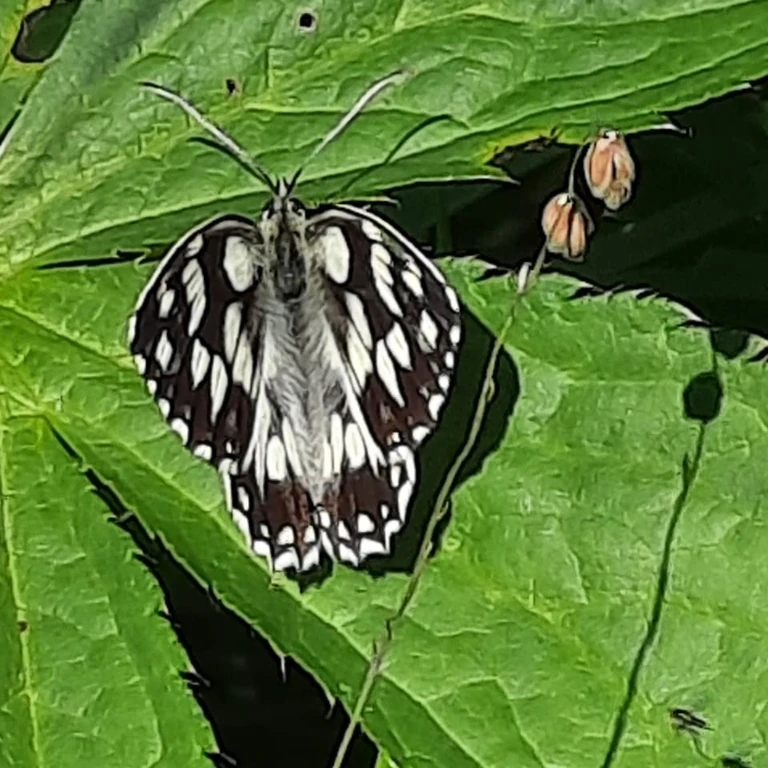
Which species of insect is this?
Melanargia galathea
